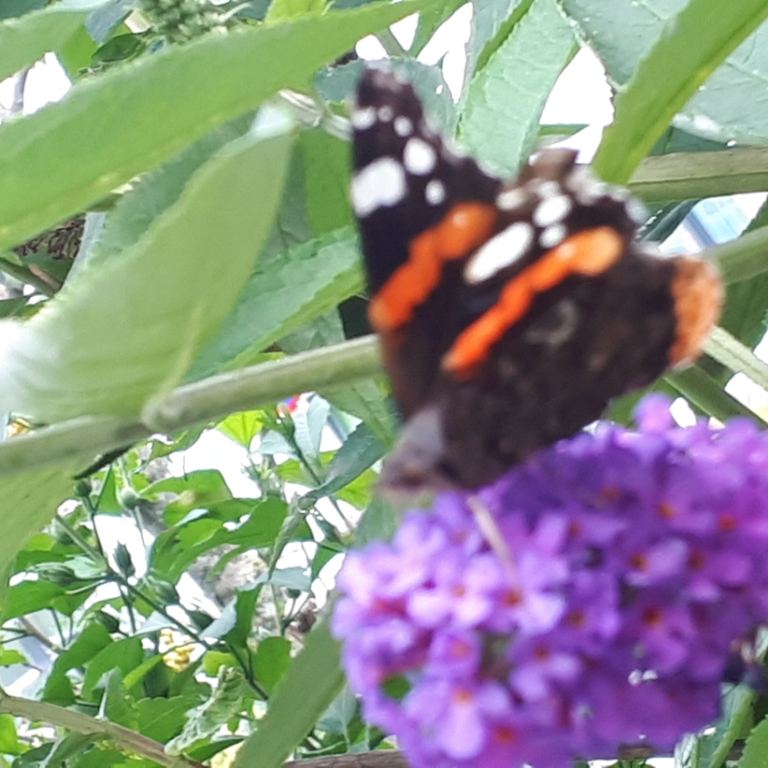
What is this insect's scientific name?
Vanessa atalanta
